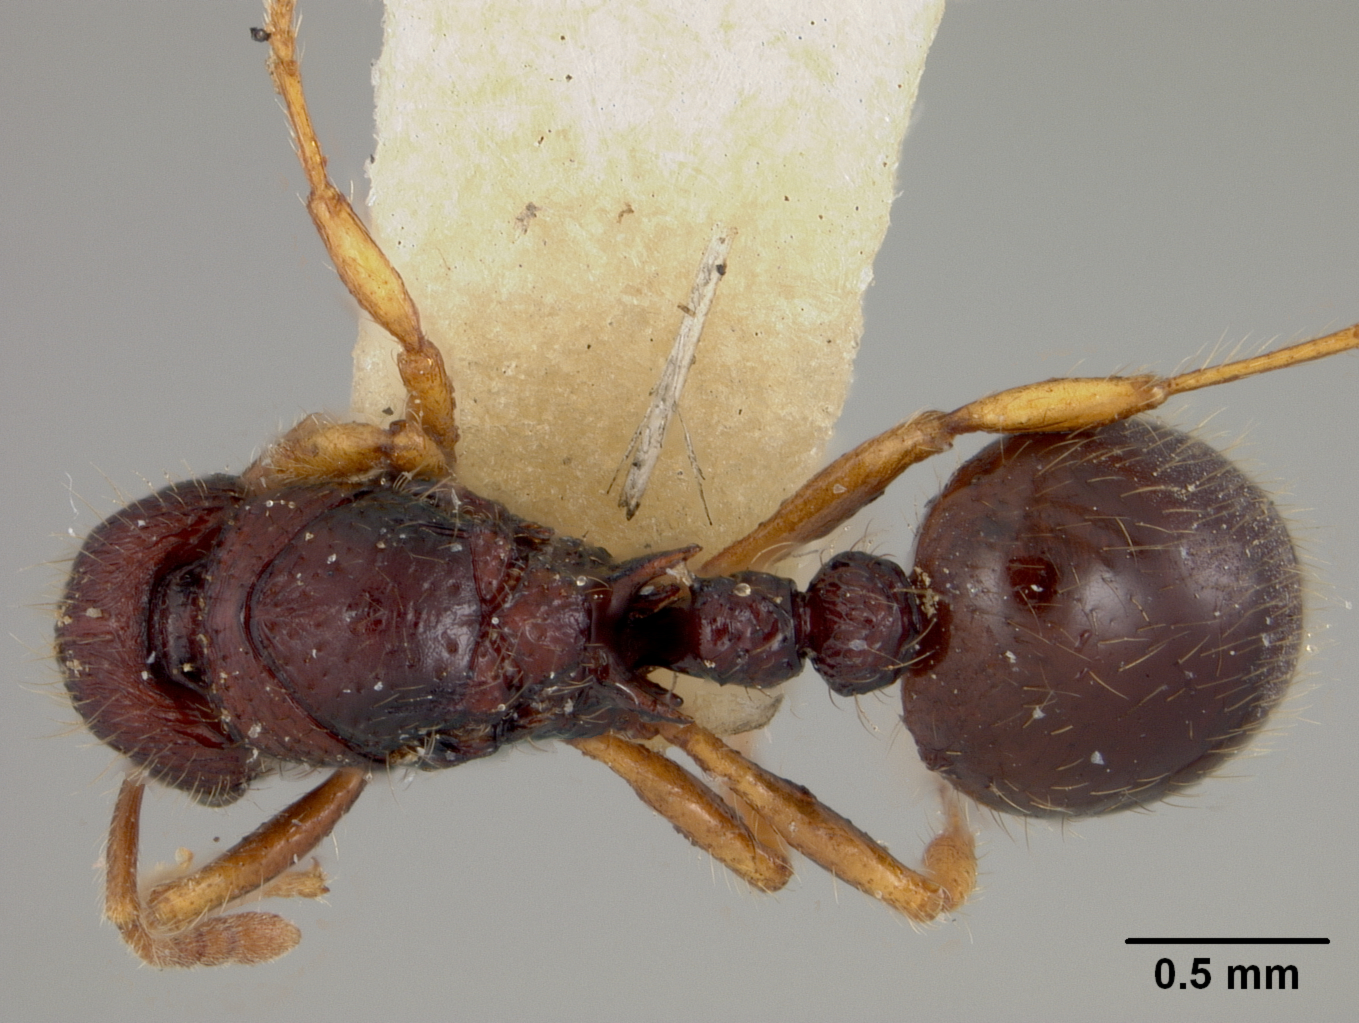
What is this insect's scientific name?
Rogeria rugosa
